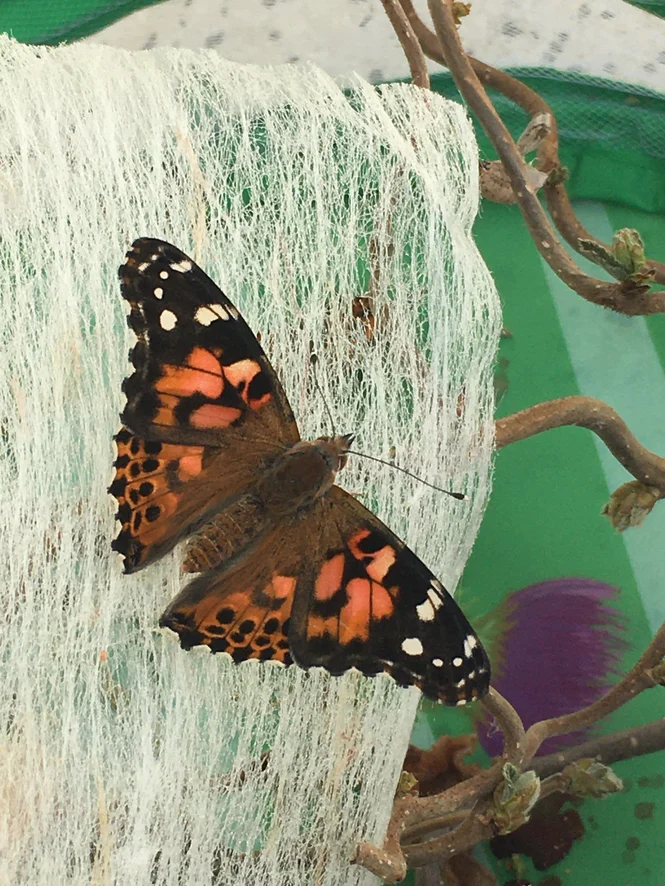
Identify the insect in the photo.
Vanessa cardui
